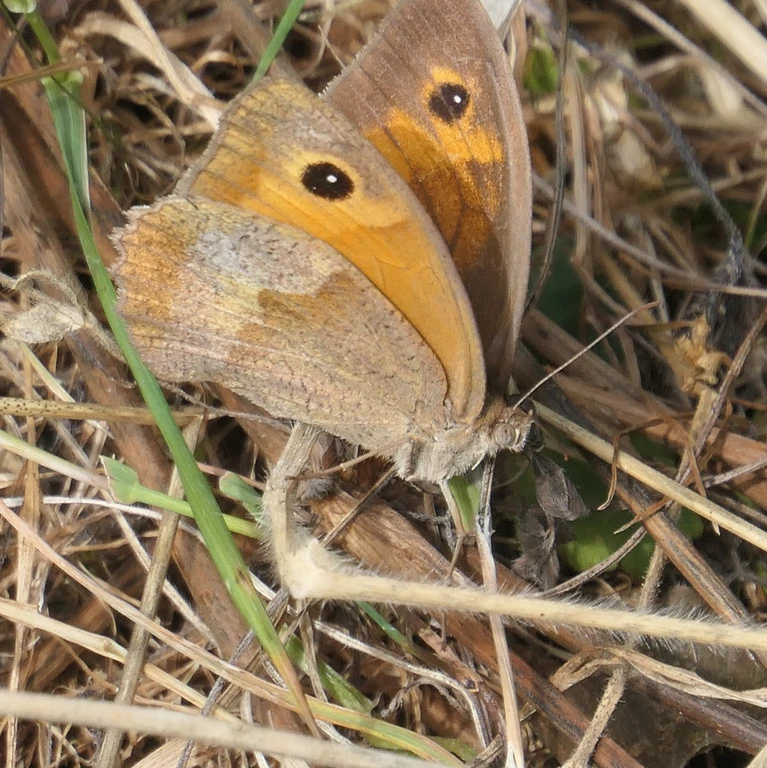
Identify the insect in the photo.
Maniola jurtina
